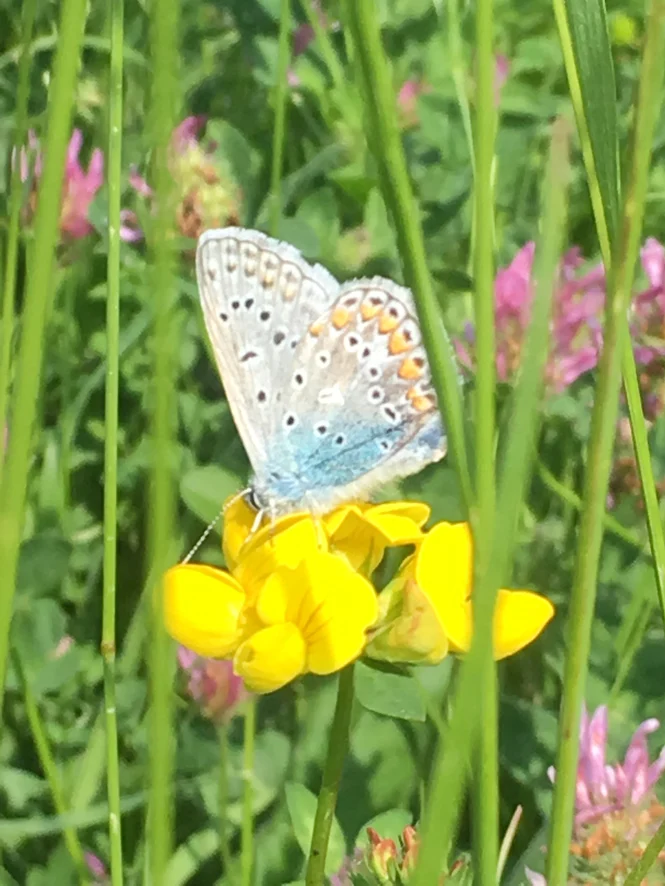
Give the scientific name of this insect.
Polyommatus icarus
